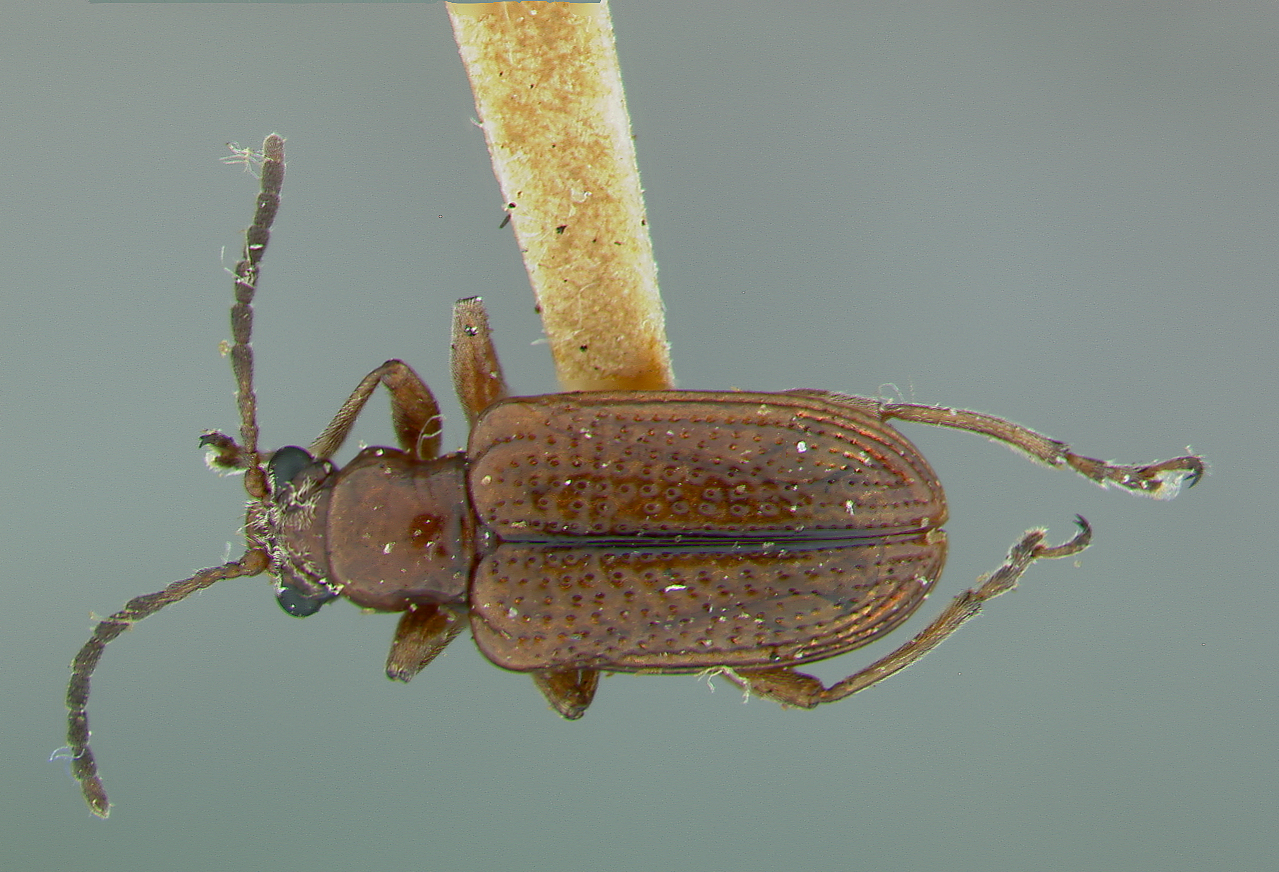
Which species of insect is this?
Lema jacobina
